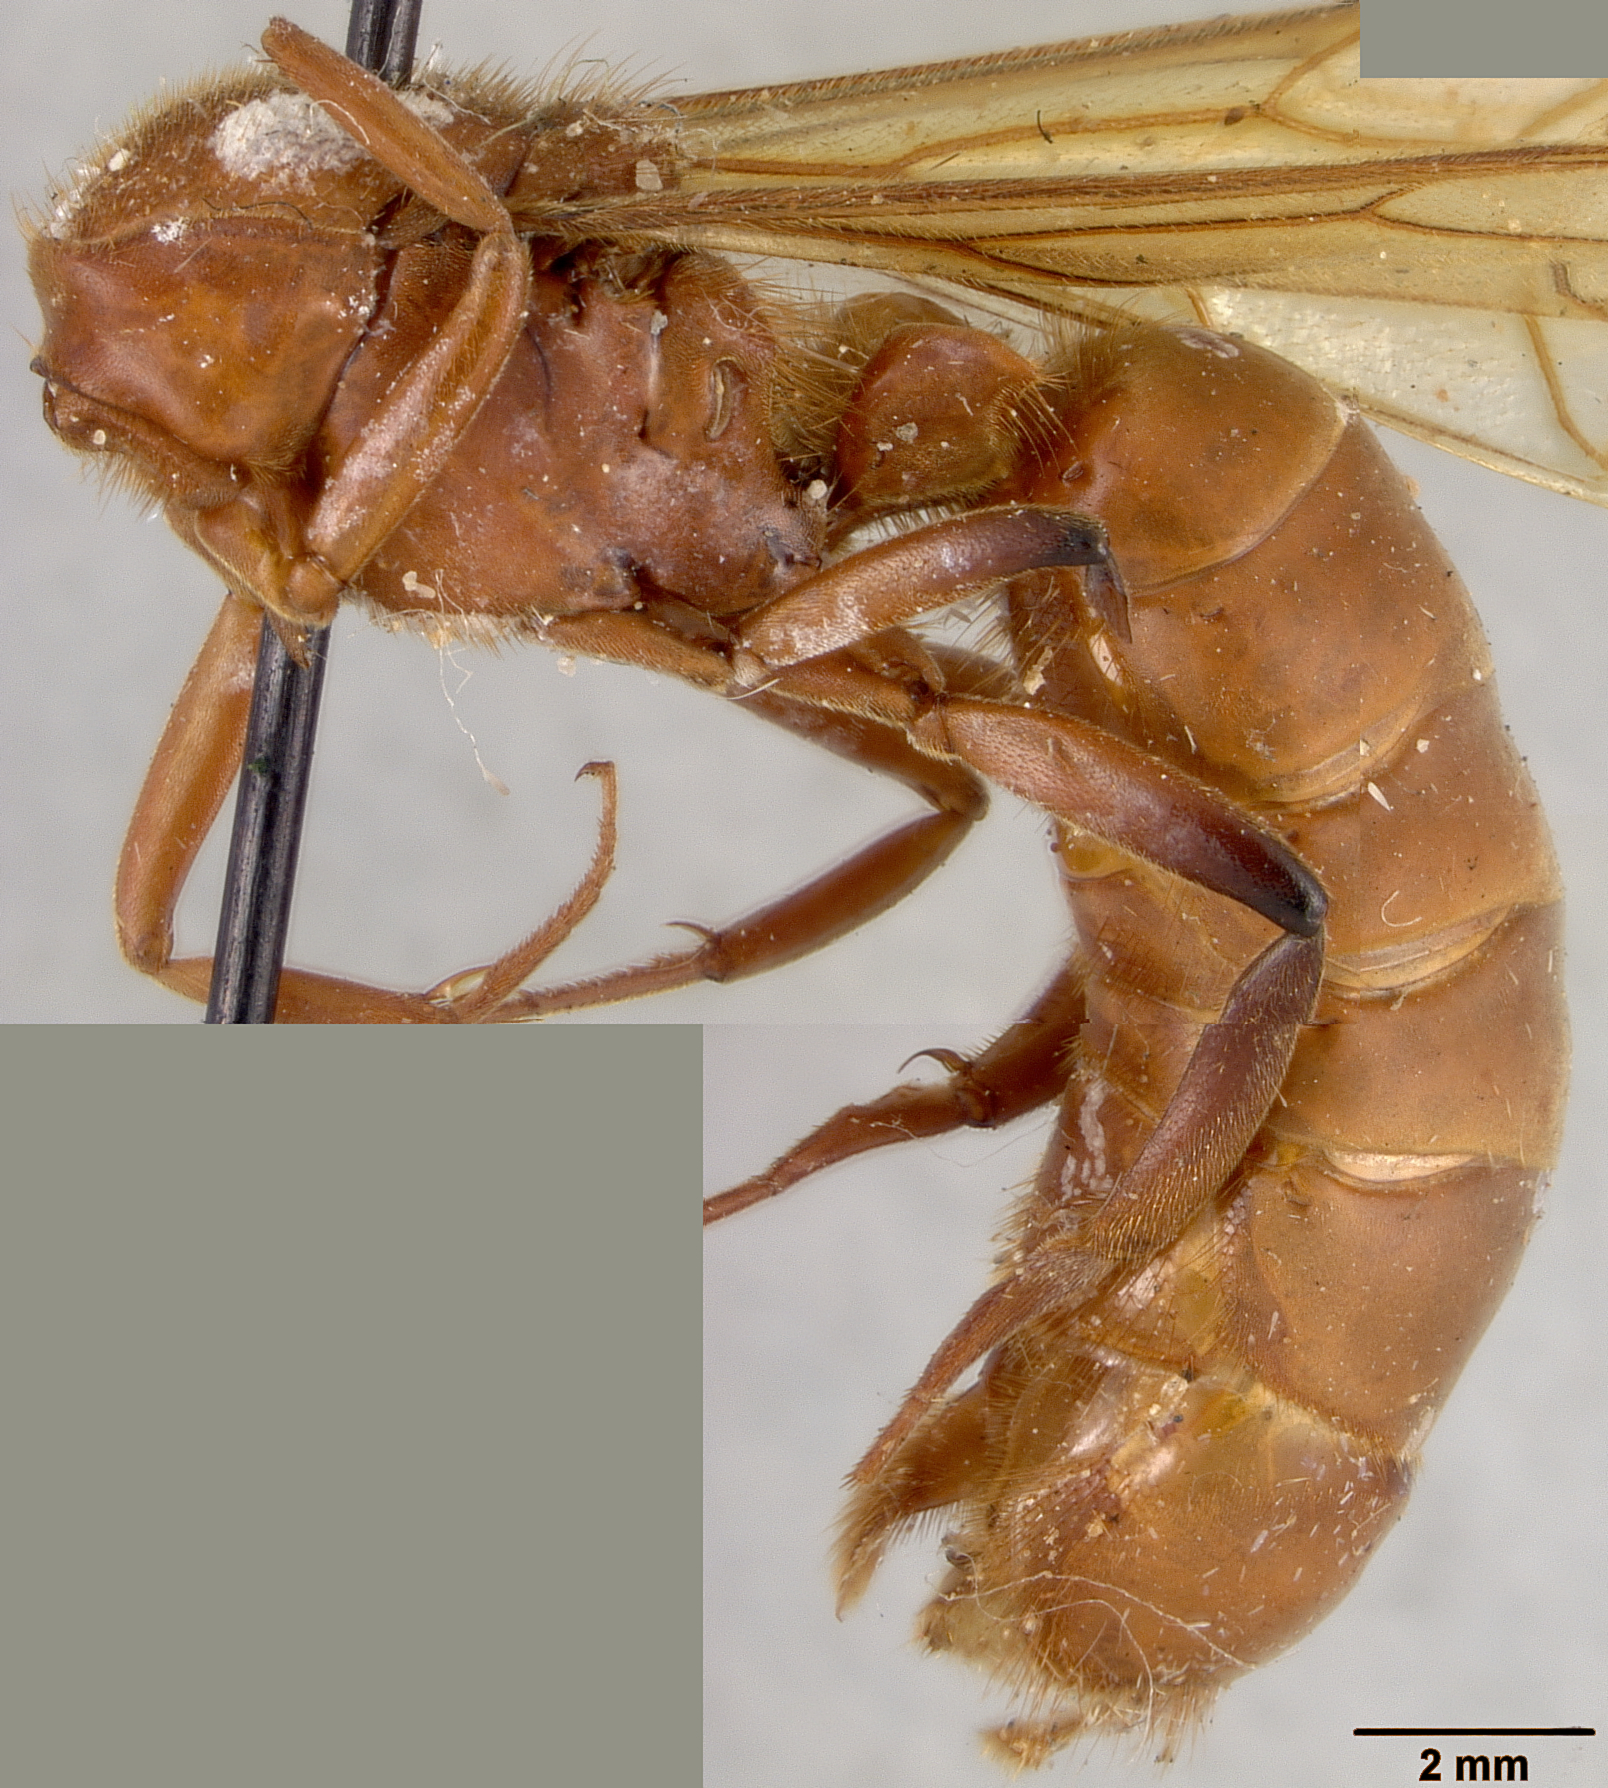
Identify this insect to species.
Eciton truncatidens
